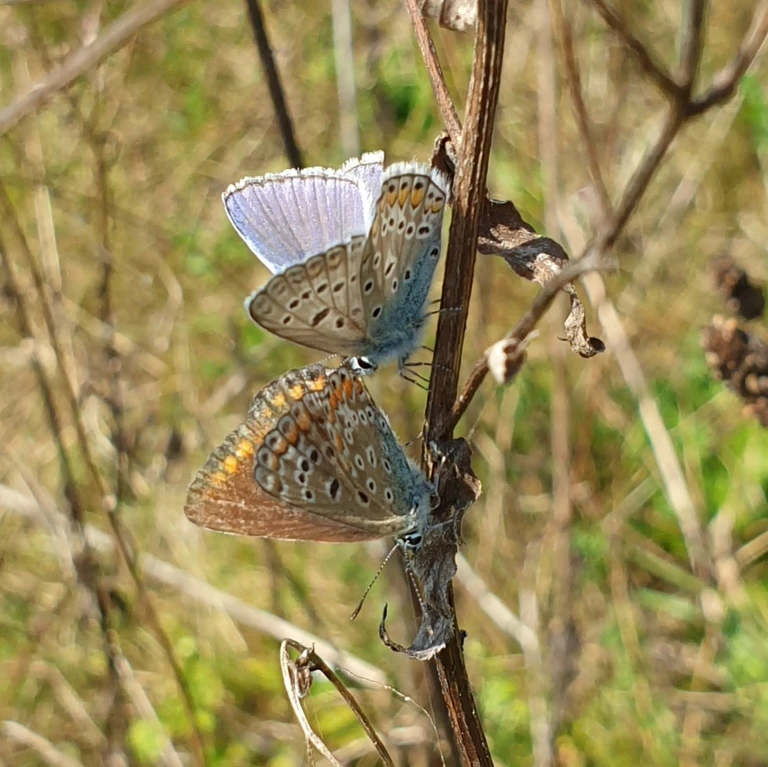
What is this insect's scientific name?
Polyommatus icarus
